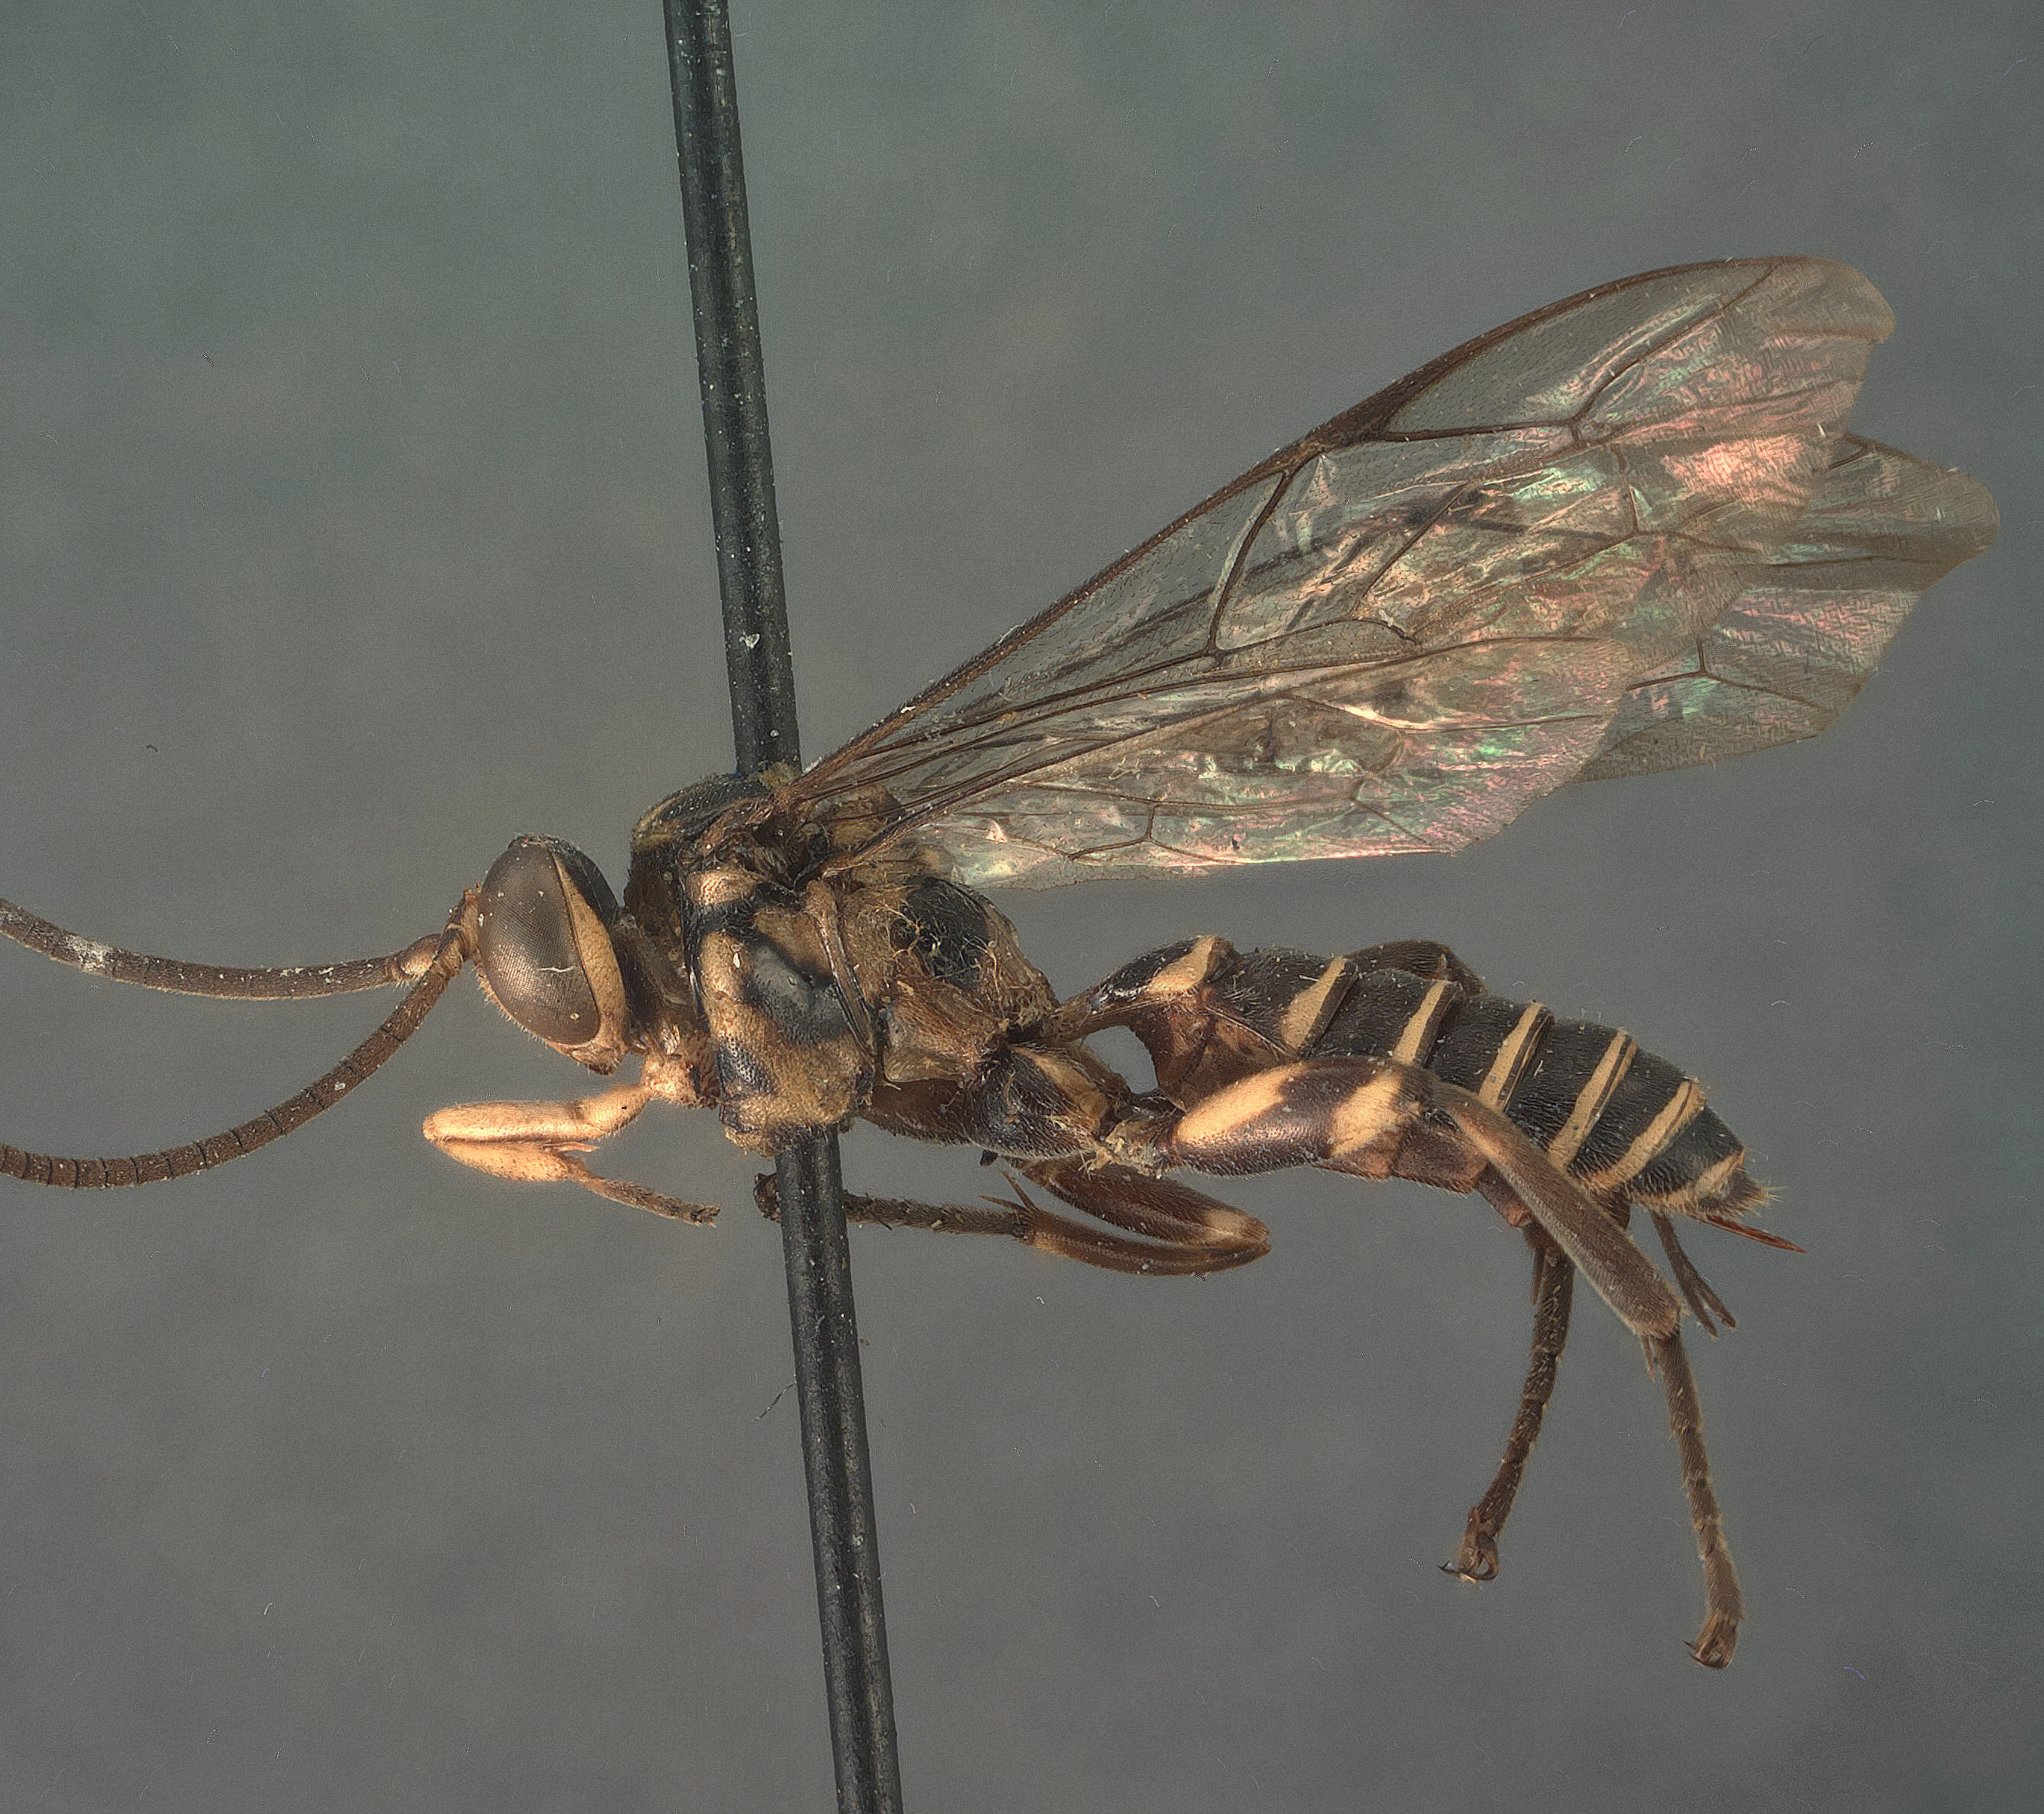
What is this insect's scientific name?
Theronia curticauda
